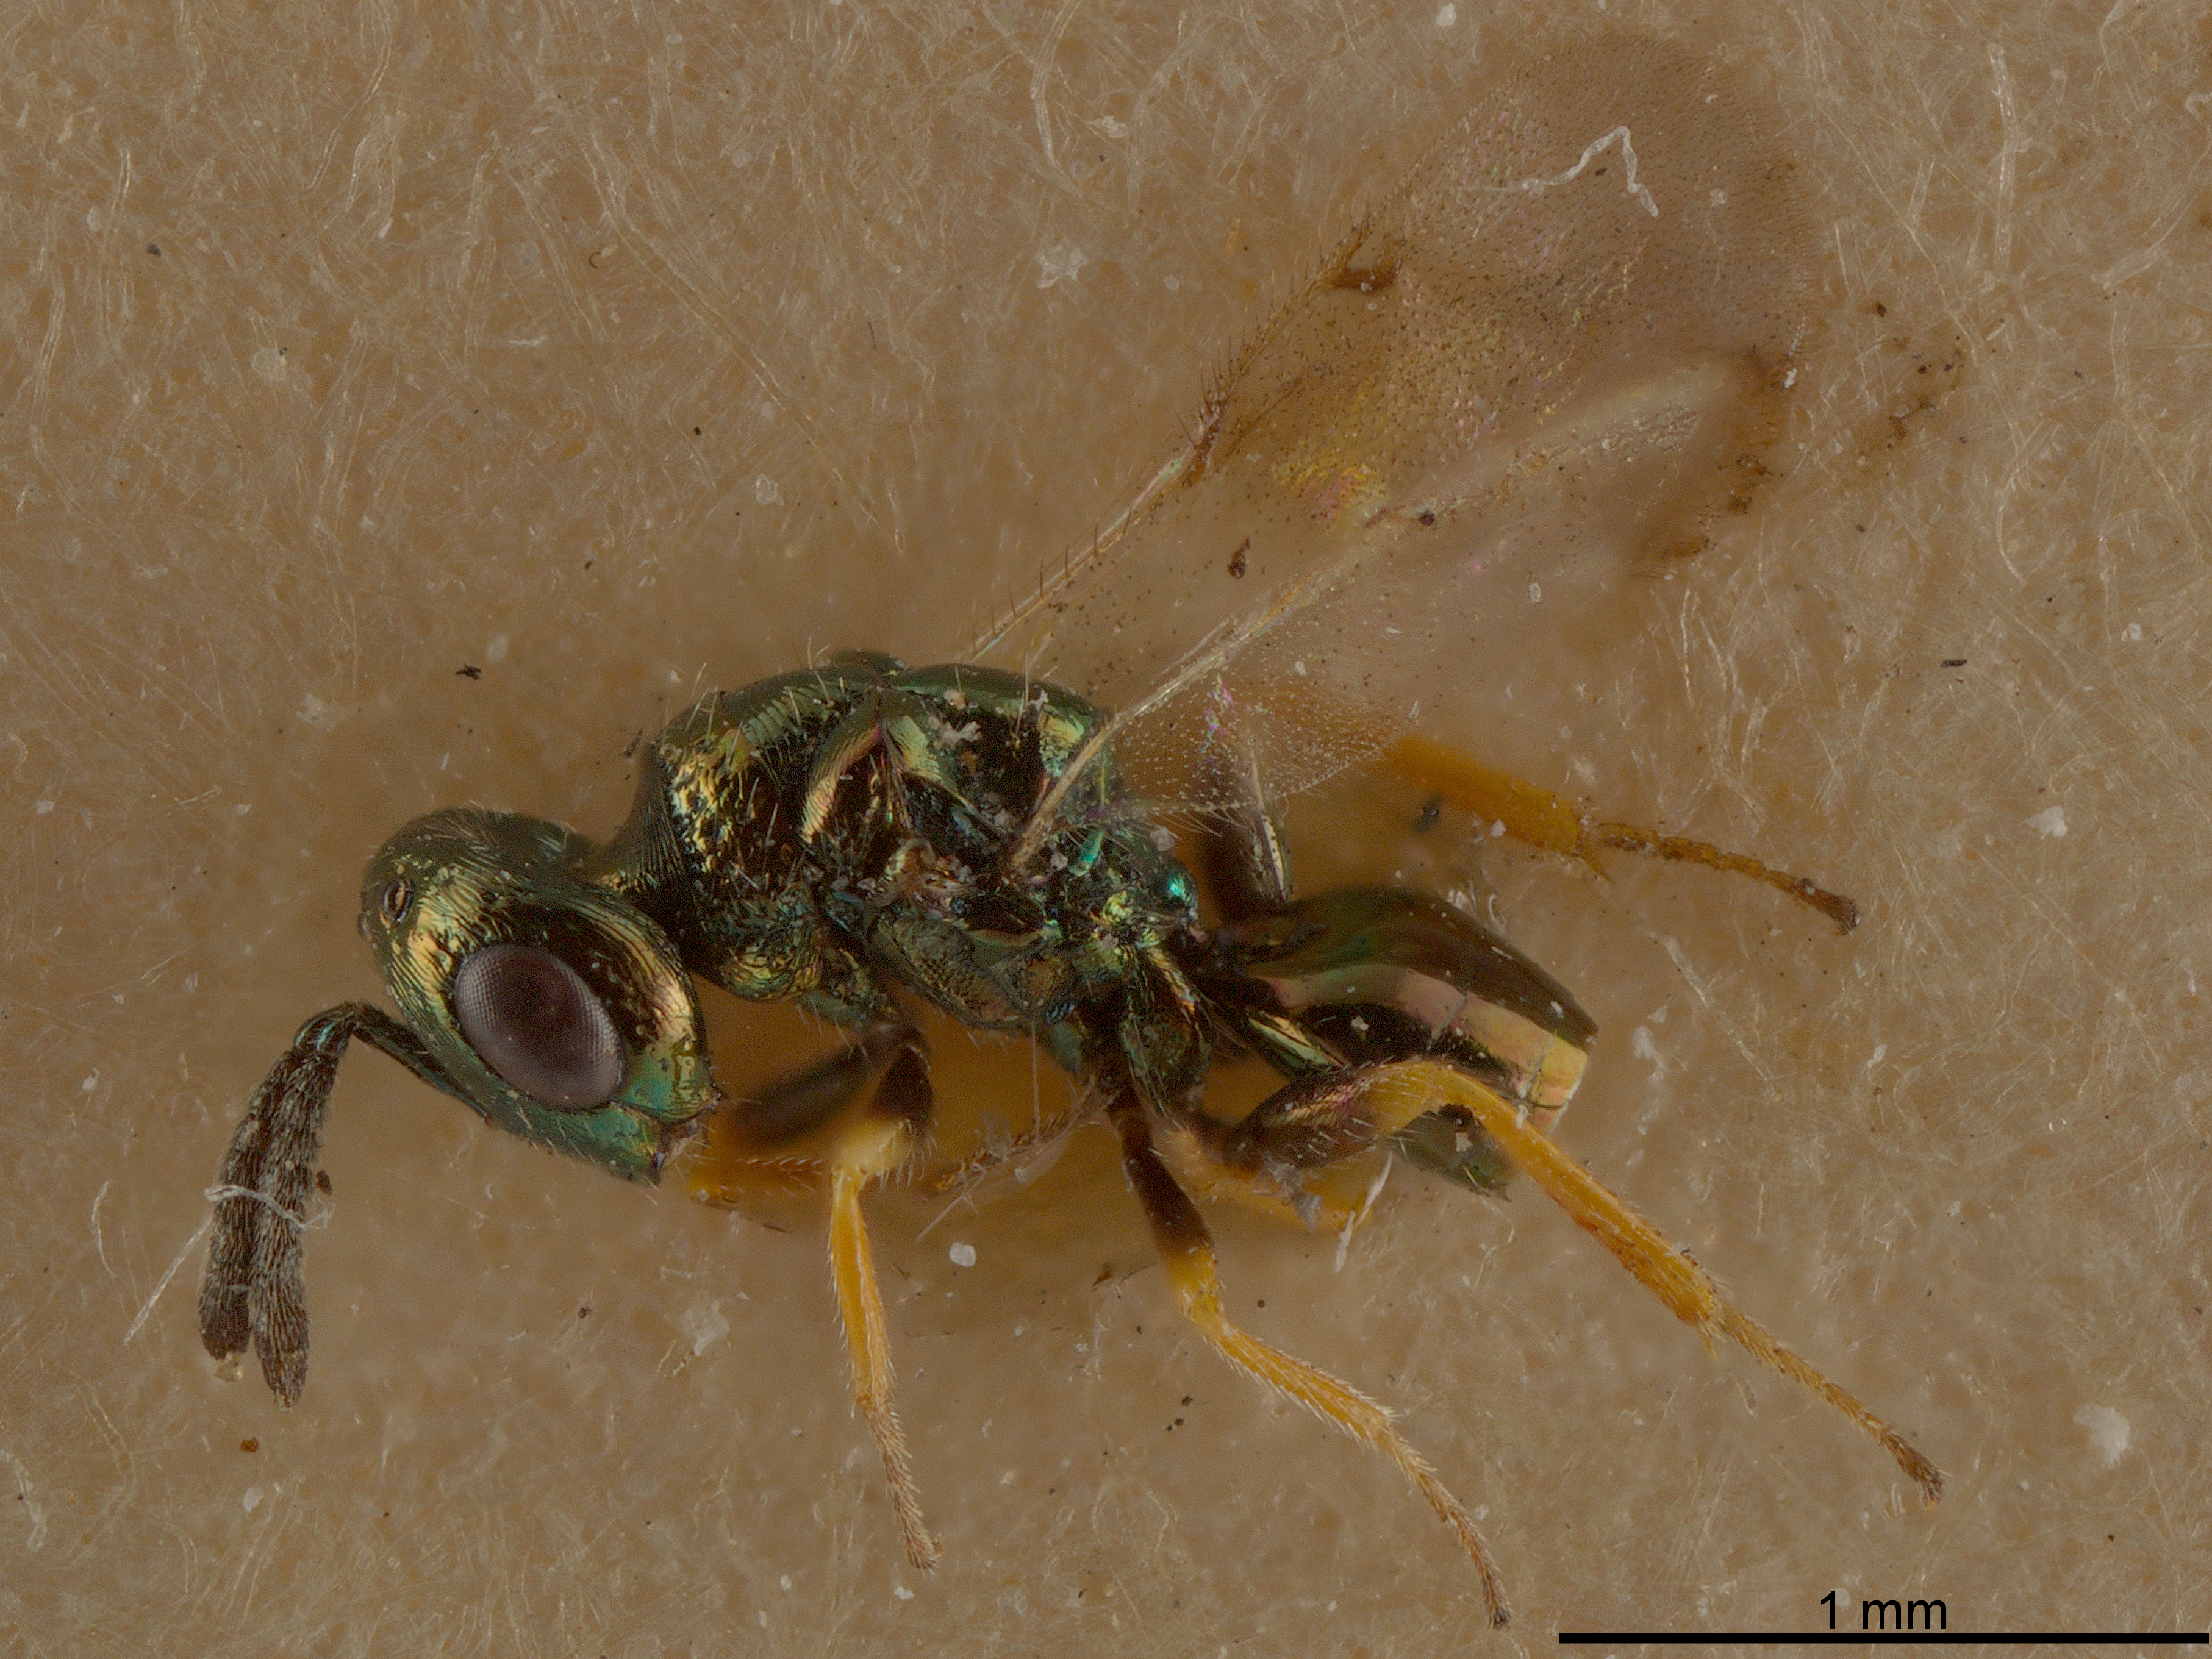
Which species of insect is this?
Chrysomalla roseri
